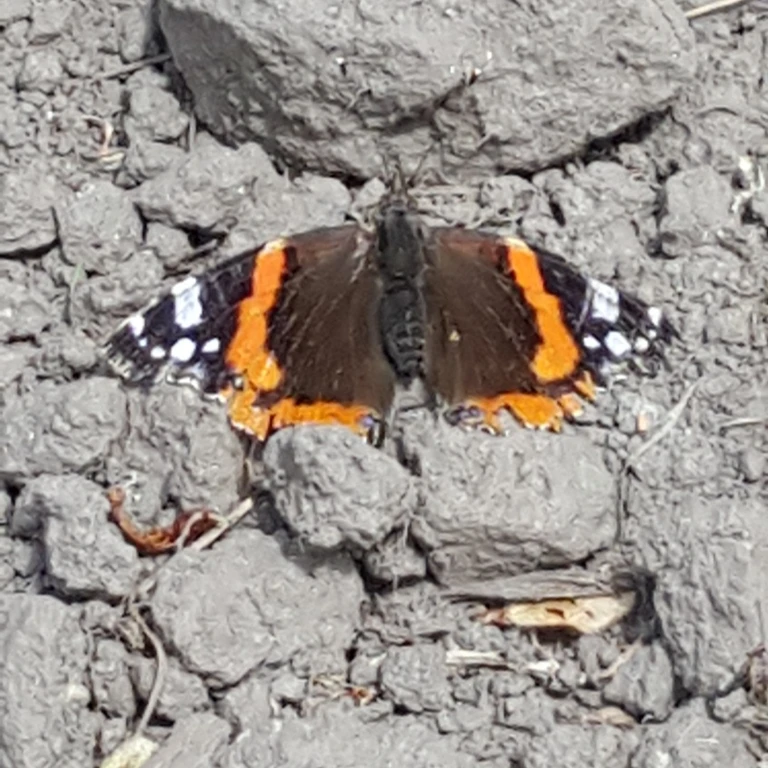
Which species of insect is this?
Vanessa atalanta
